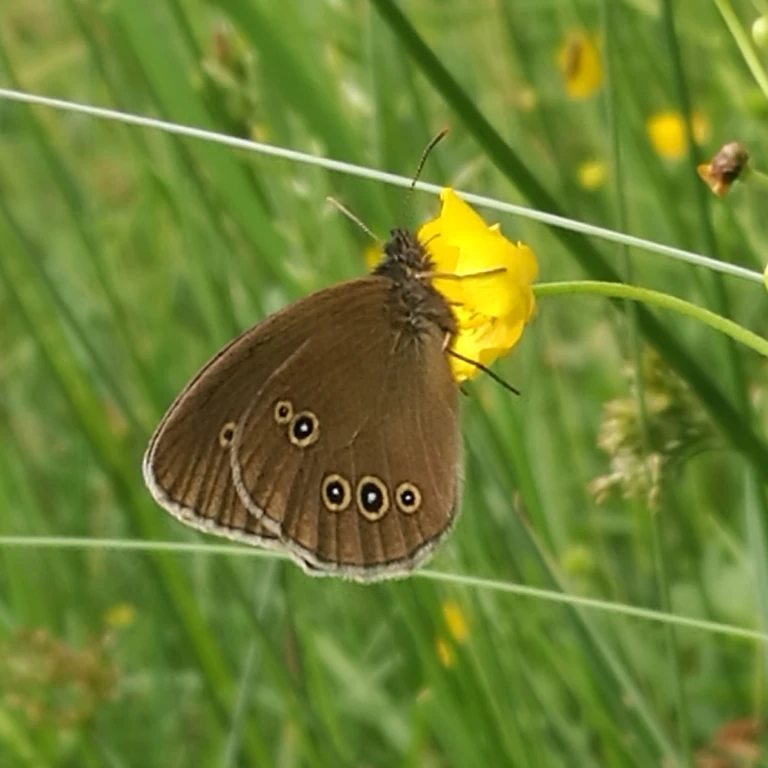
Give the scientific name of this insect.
Aphantopus hyperantus
